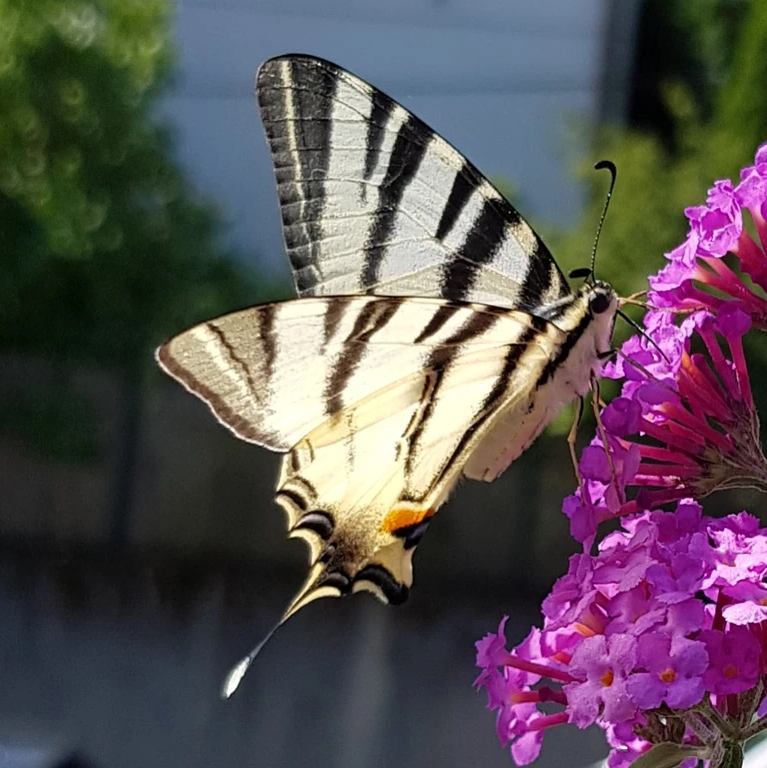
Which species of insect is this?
Iphiclides podalirius
